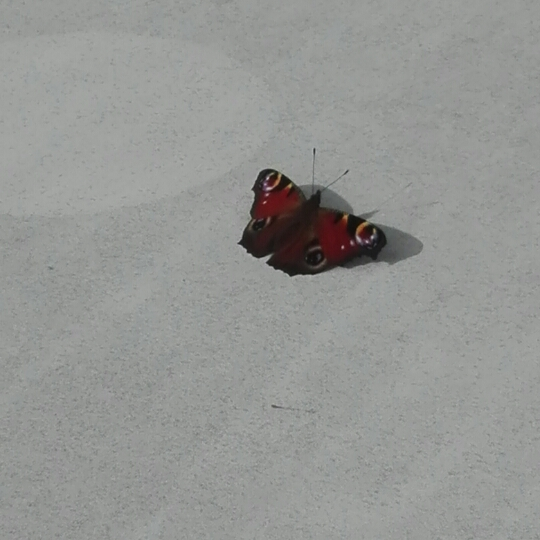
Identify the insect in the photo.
Aglais io
